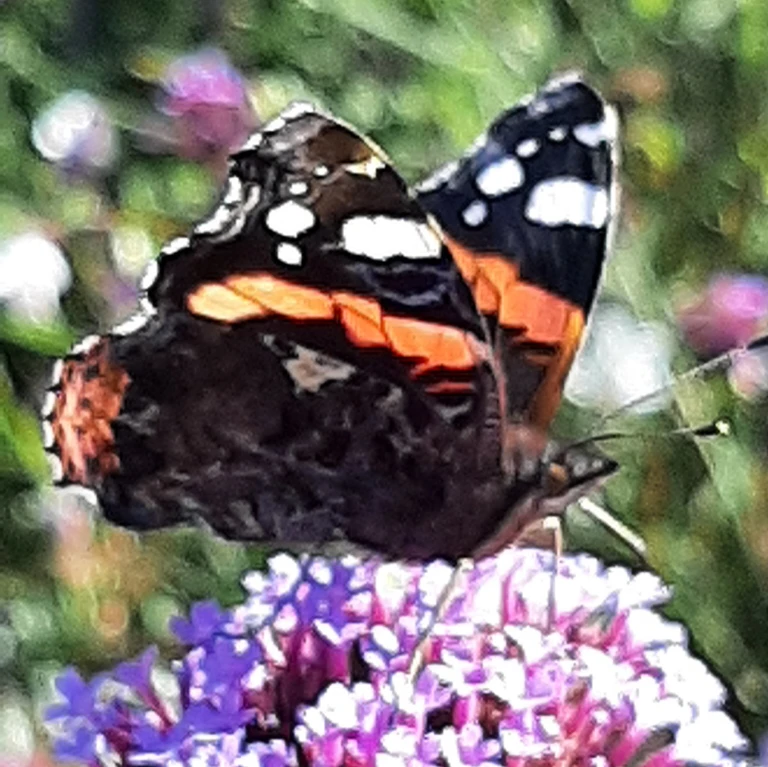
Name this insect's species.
Vanessa atalanta
